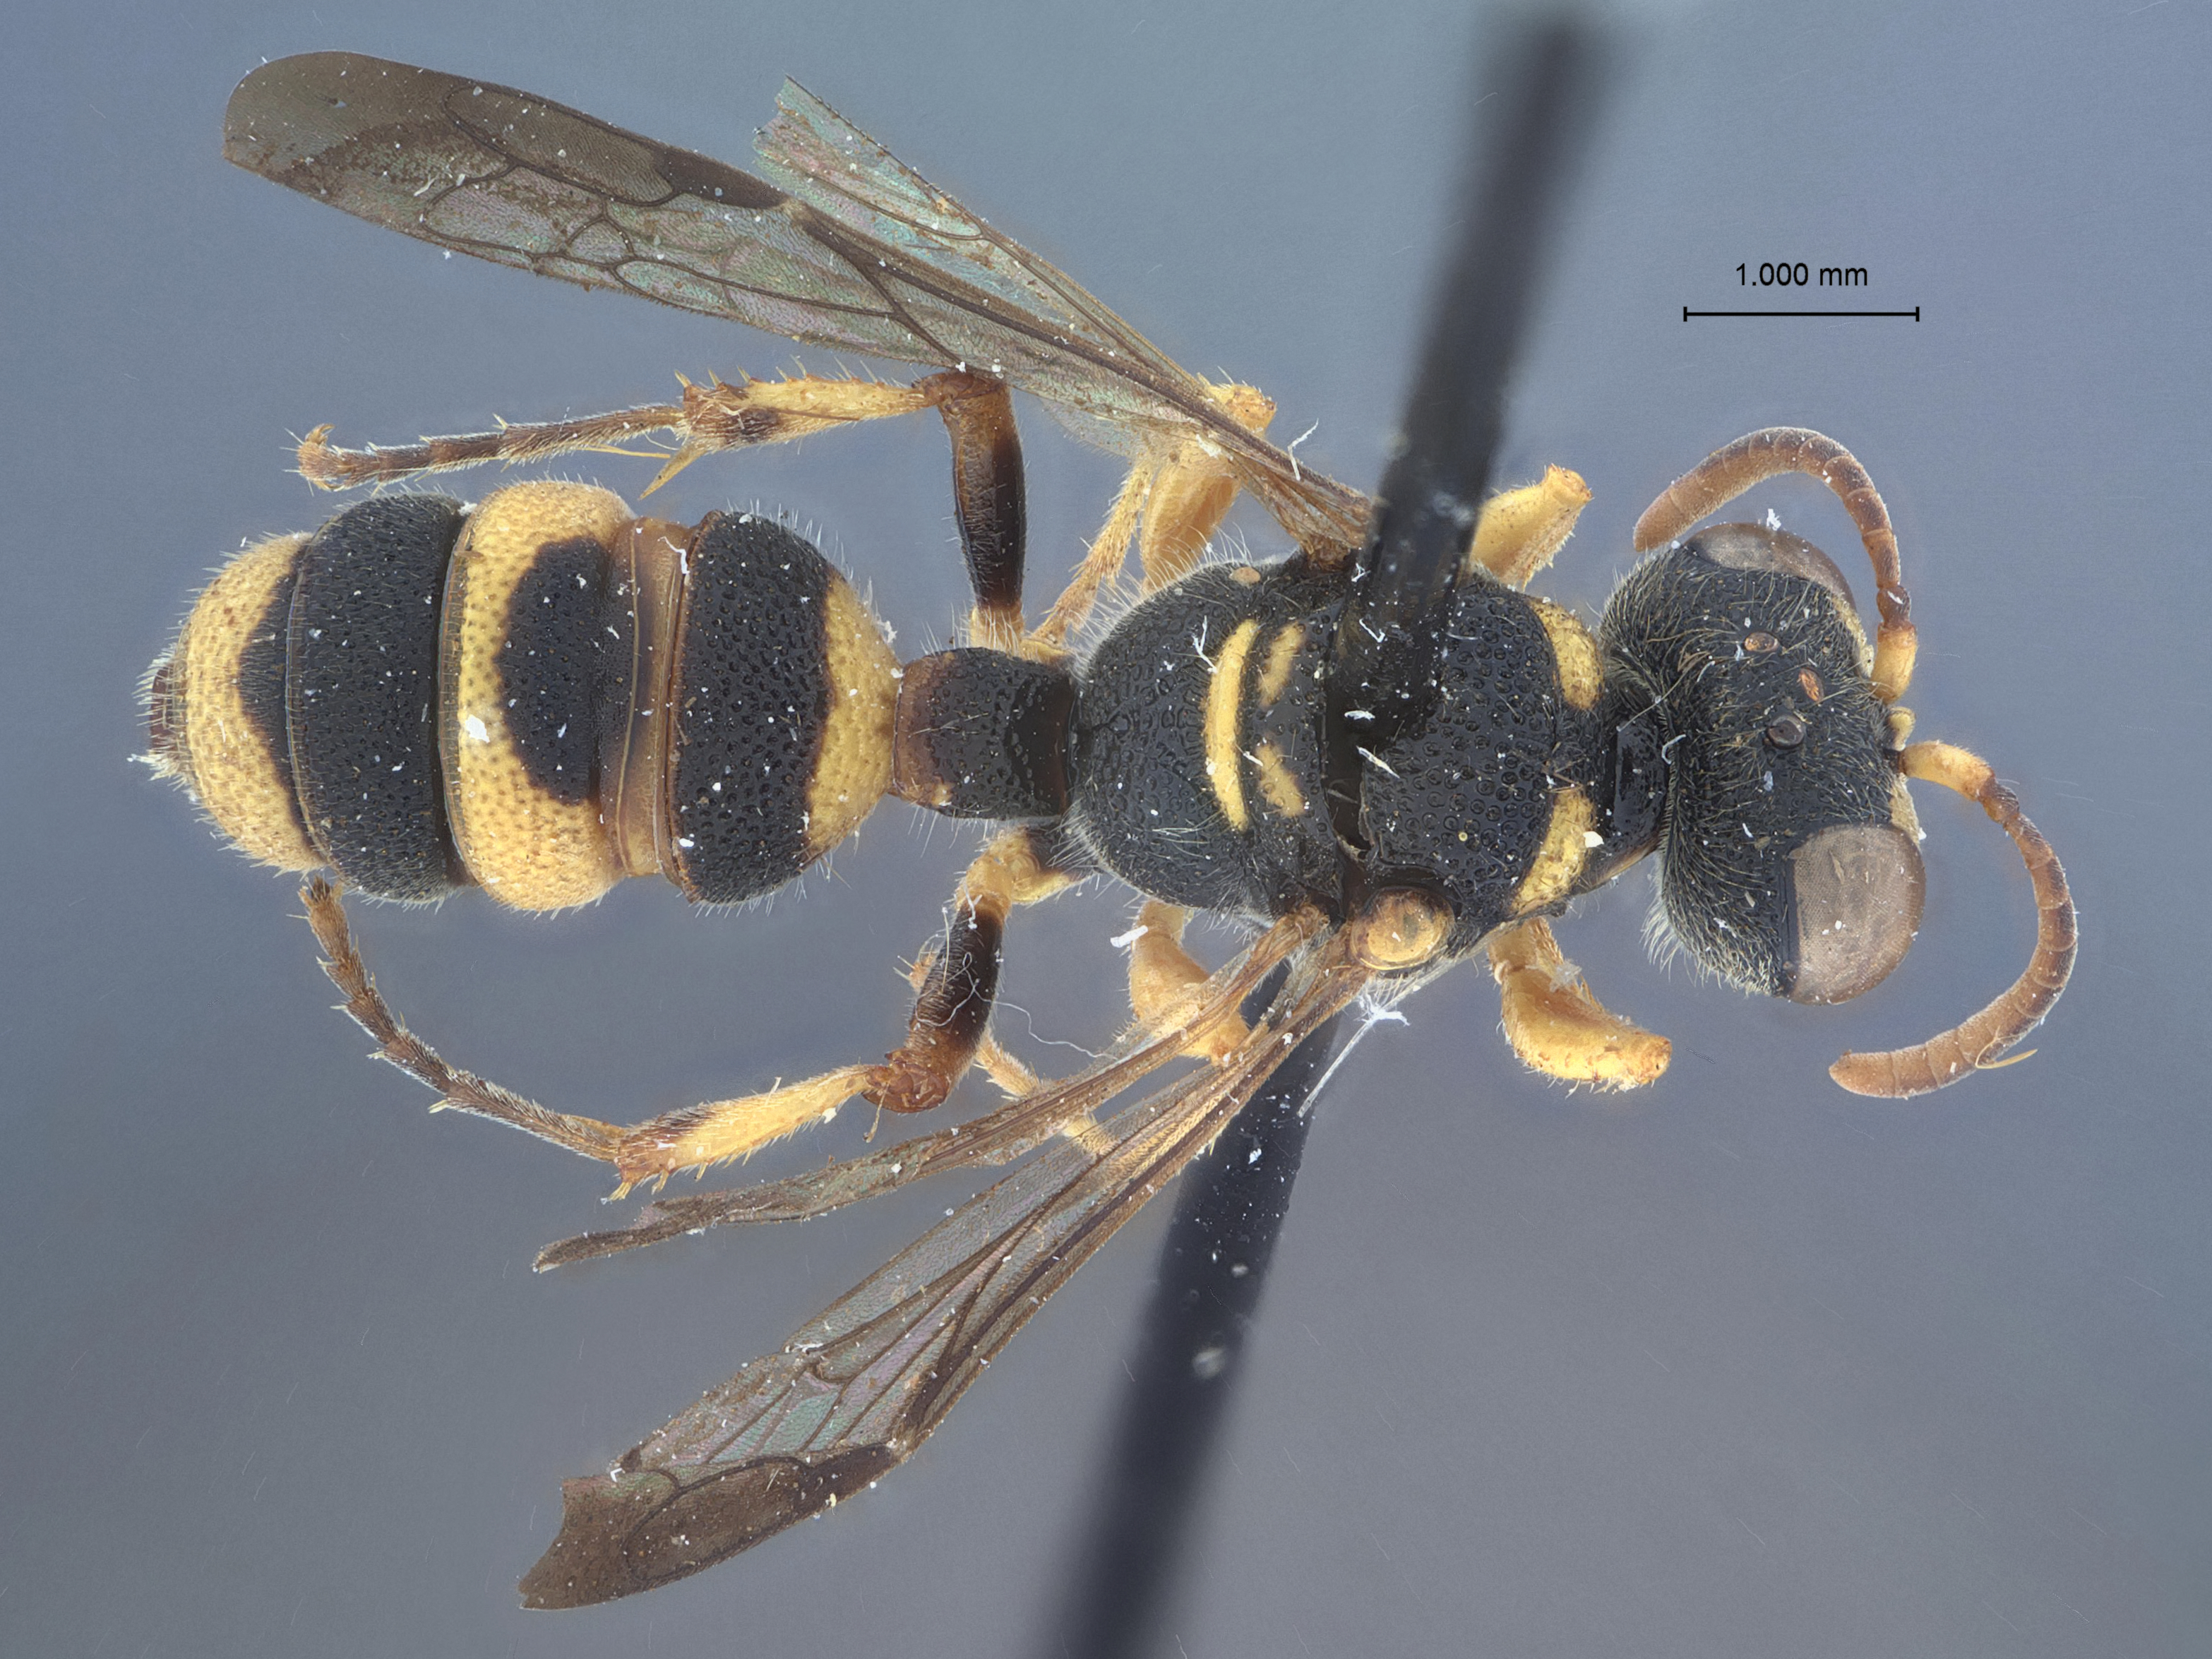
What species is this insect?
Cerceris koala
